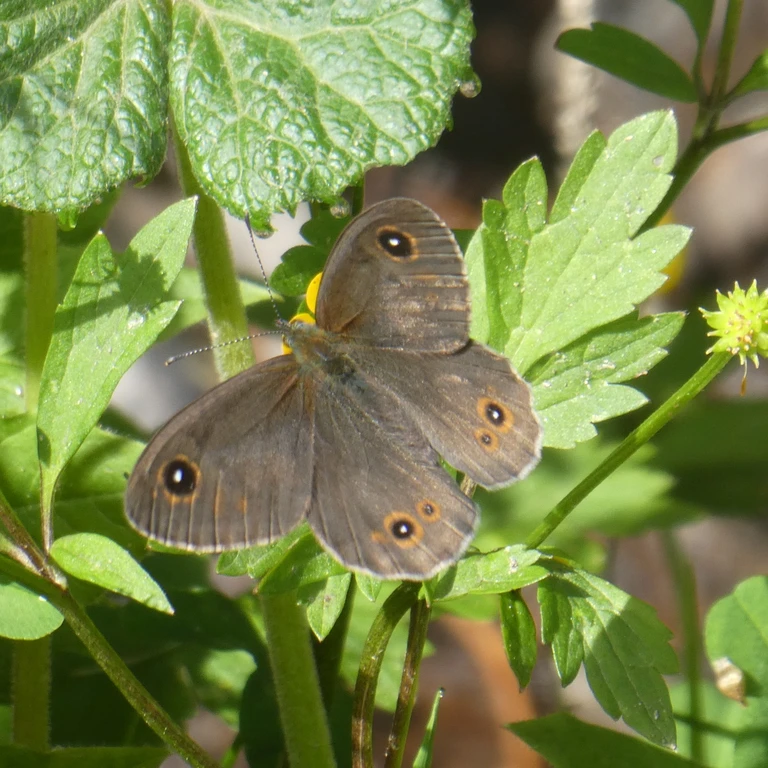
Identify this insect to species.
Lasiommata maera (also Pararge maera)
